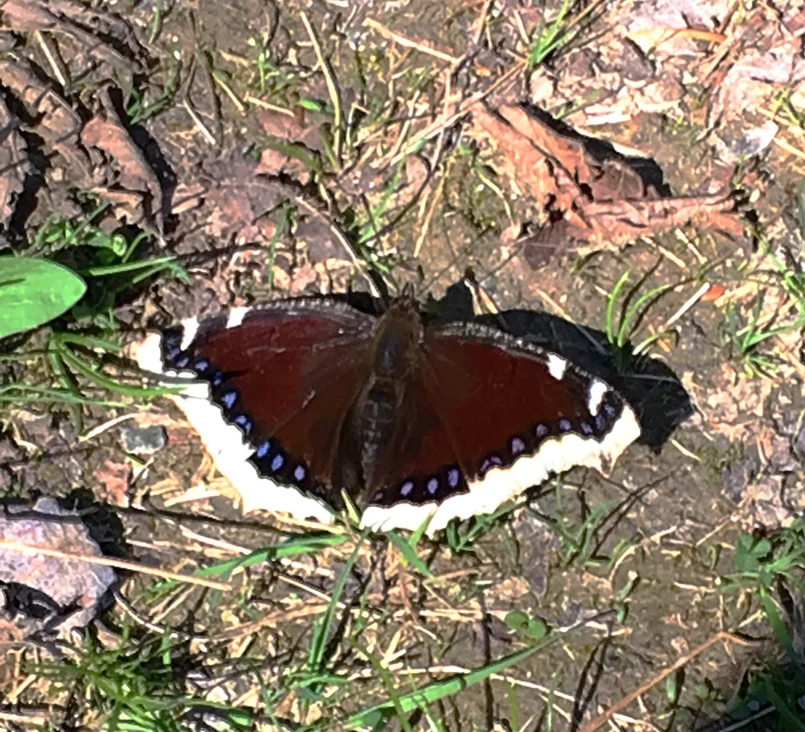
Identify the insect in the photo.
Nymphalis antiopa
